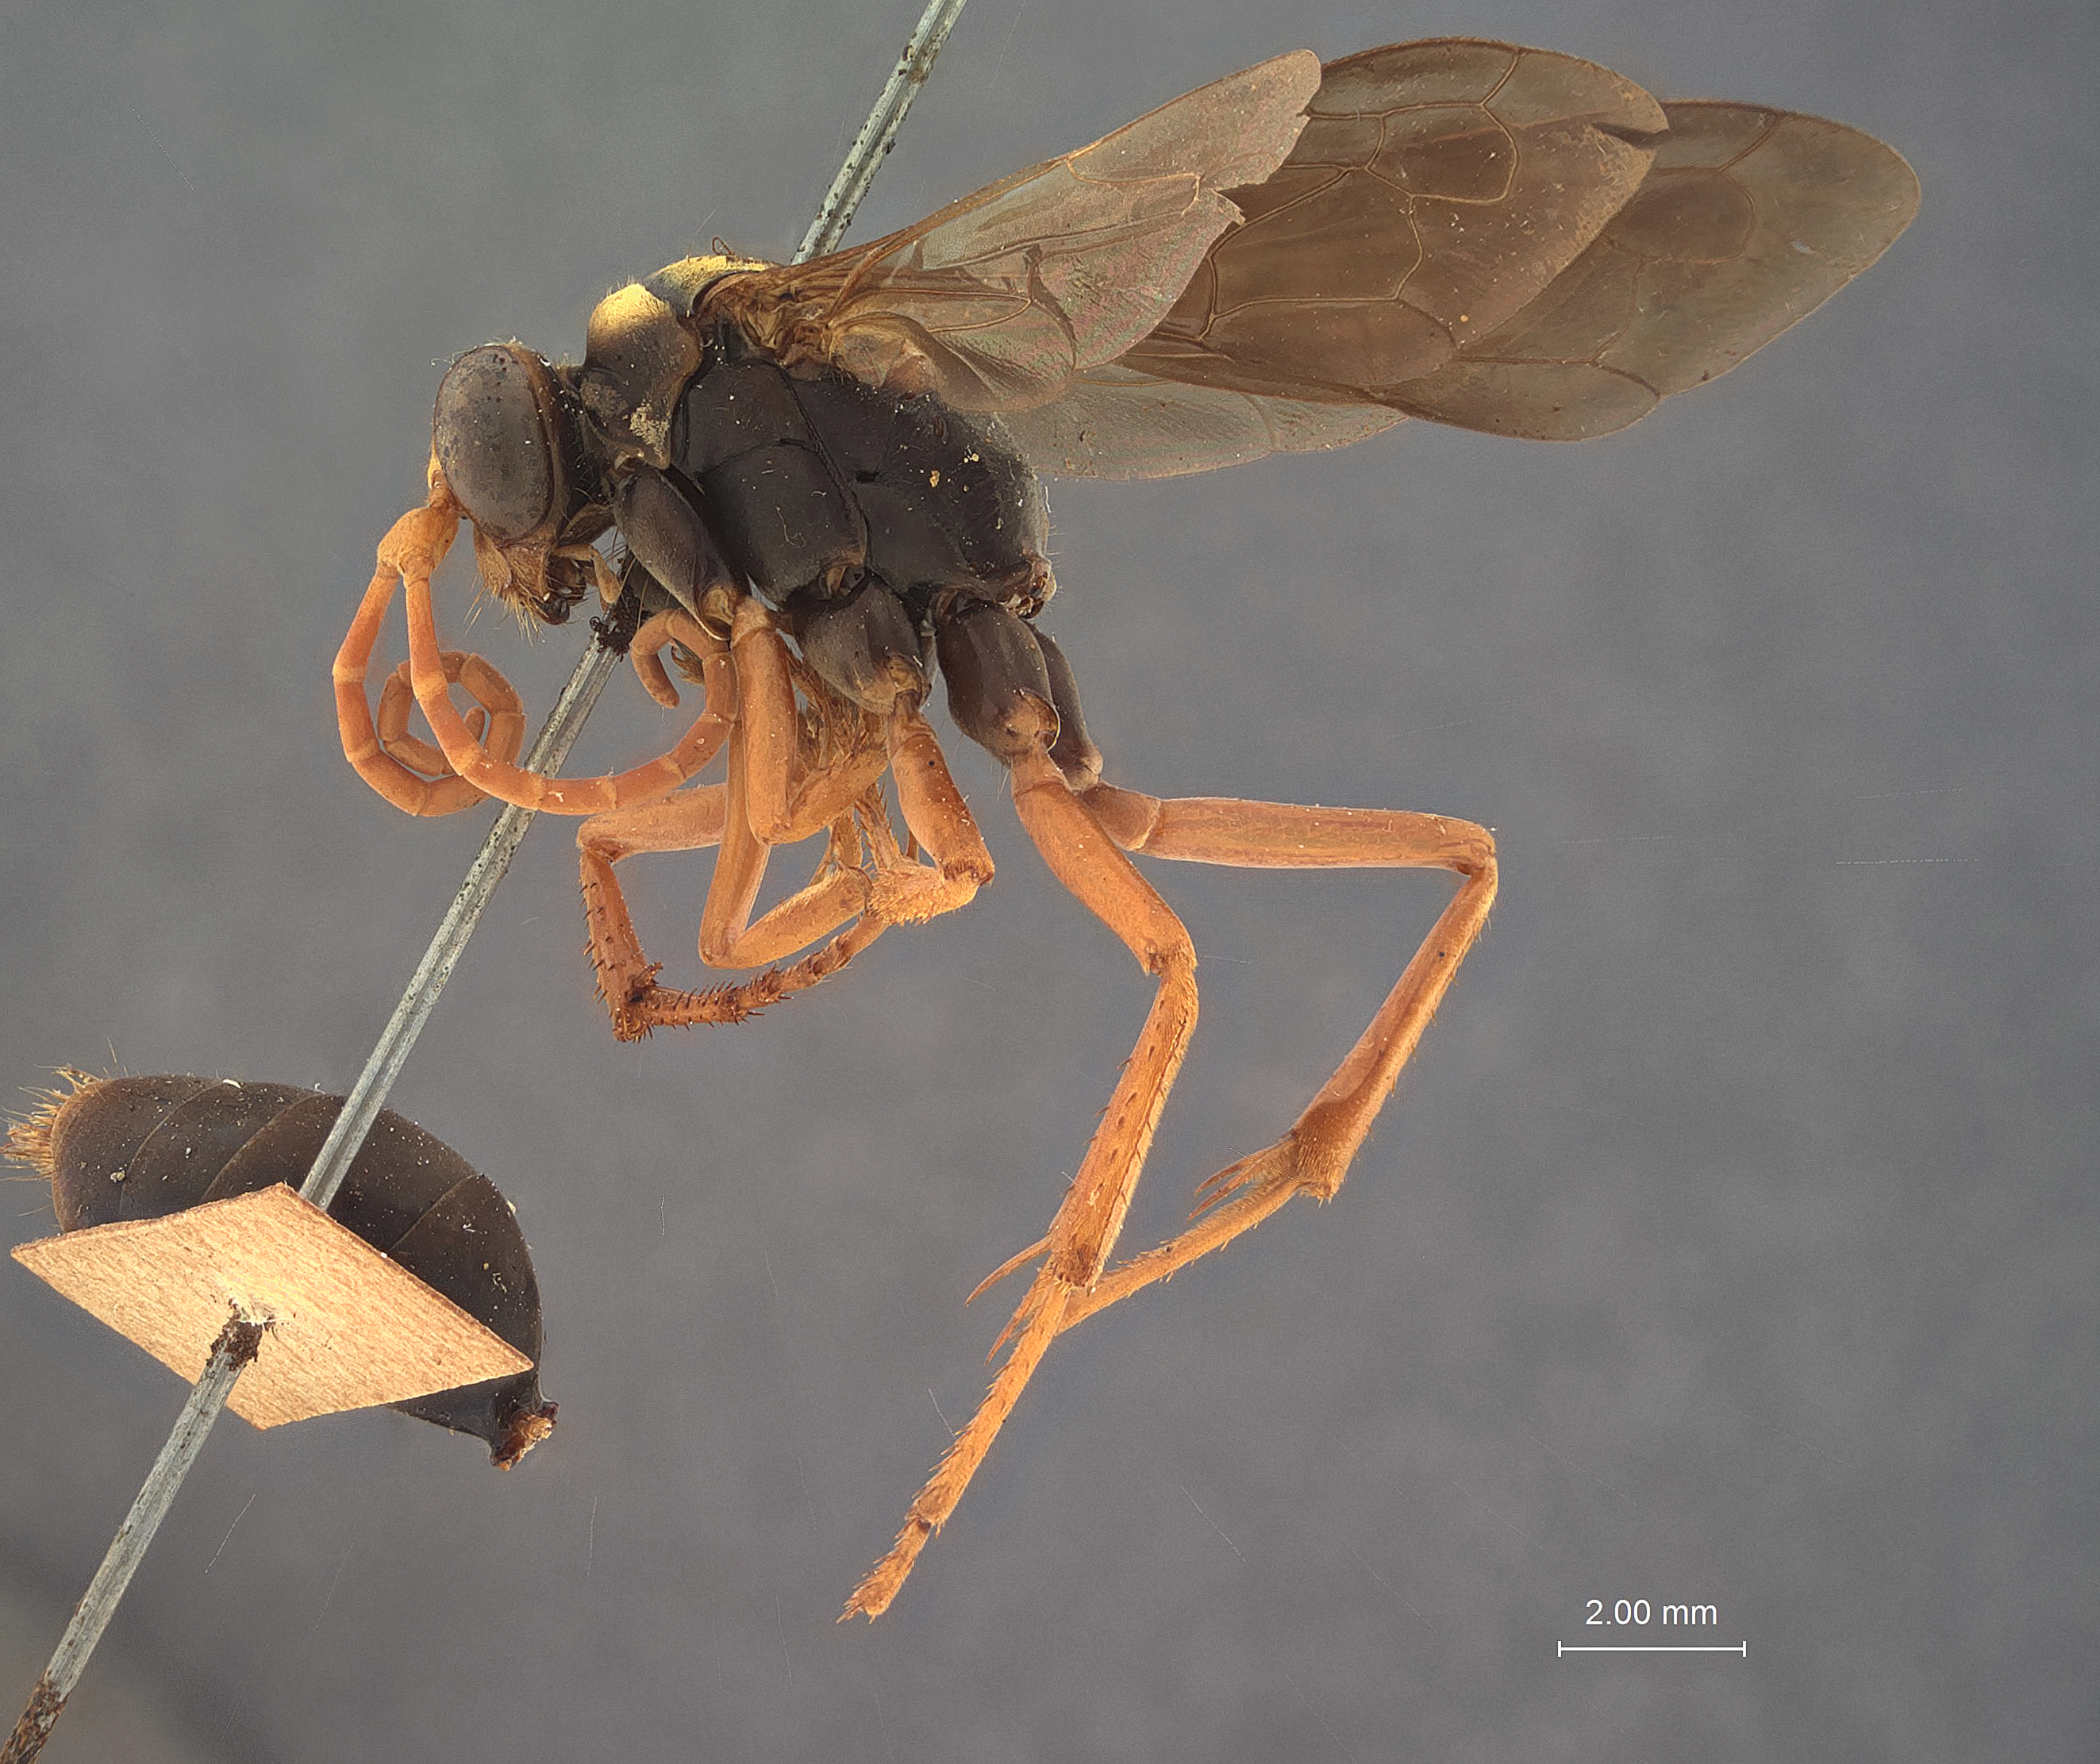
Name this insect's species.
Hemipepsis excepta
